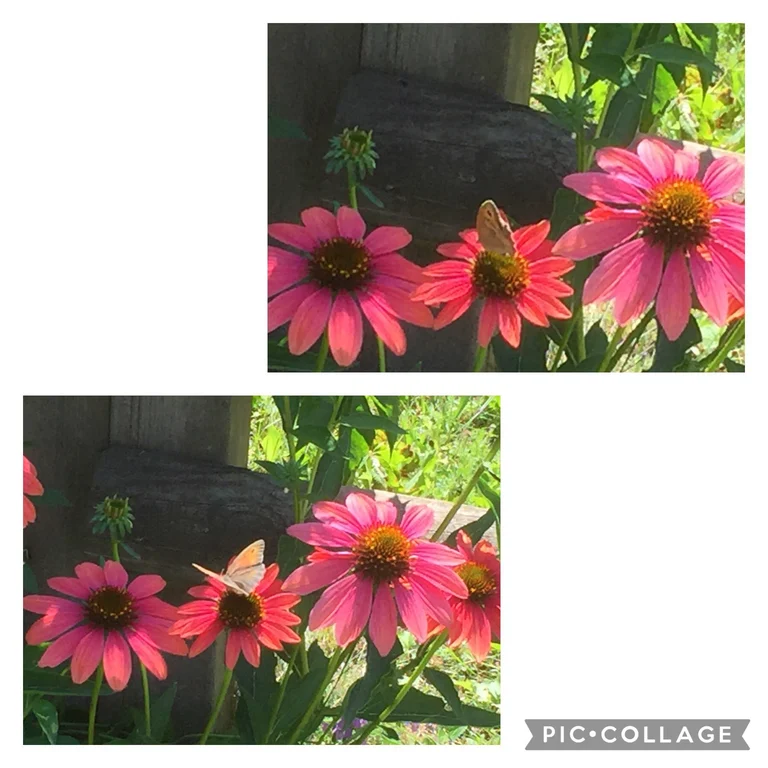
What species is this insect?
Maniola jurtina
